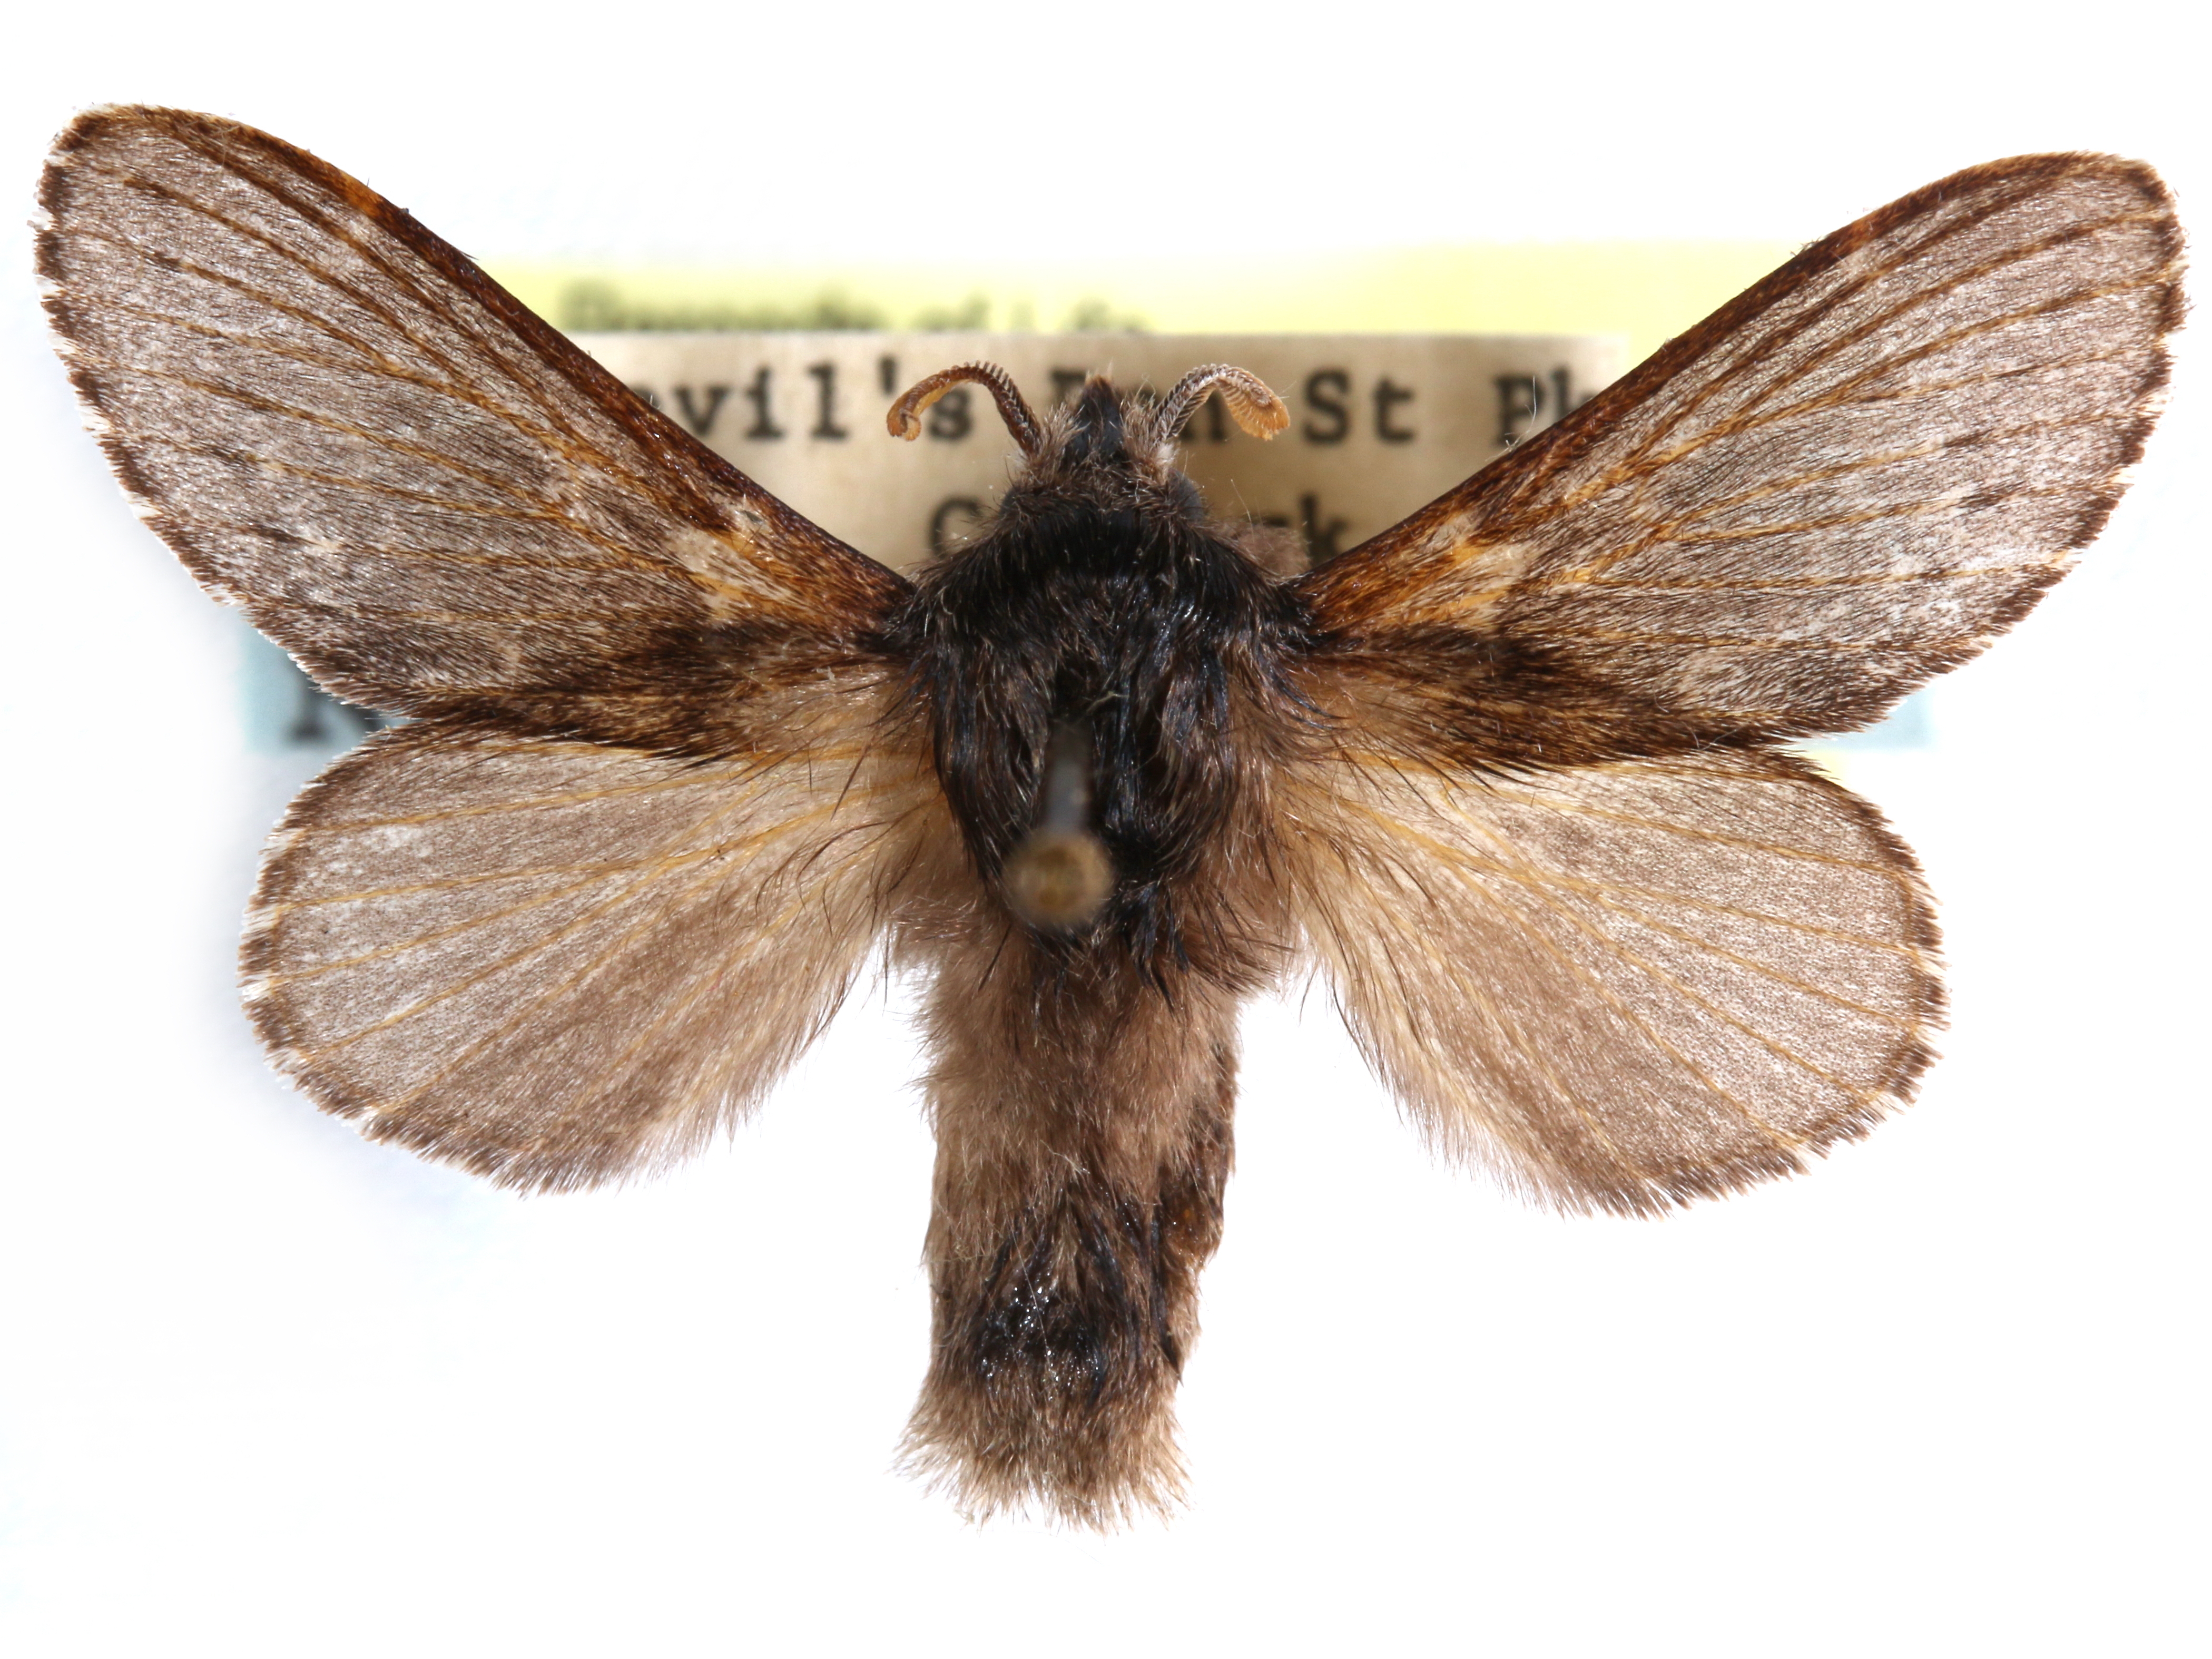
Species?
Heteropacha rileyana
